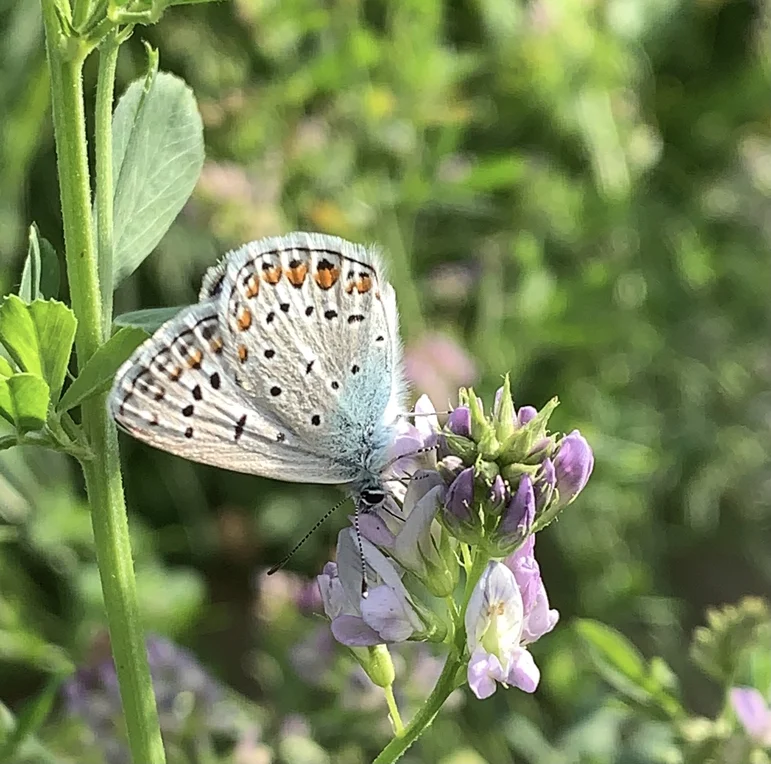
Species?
Polyommatus icarus
